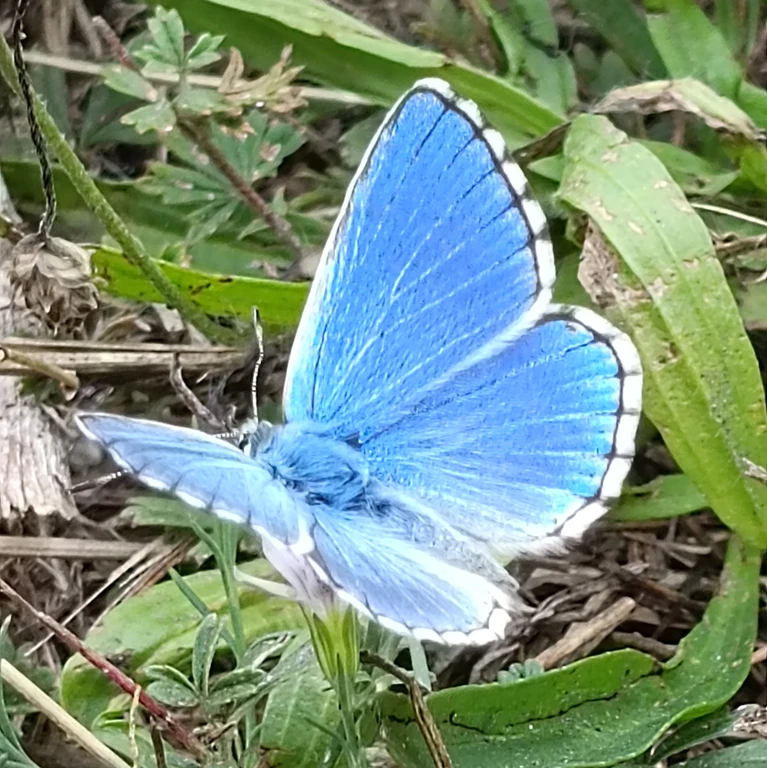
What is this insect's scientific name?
Lysandra bellargus
